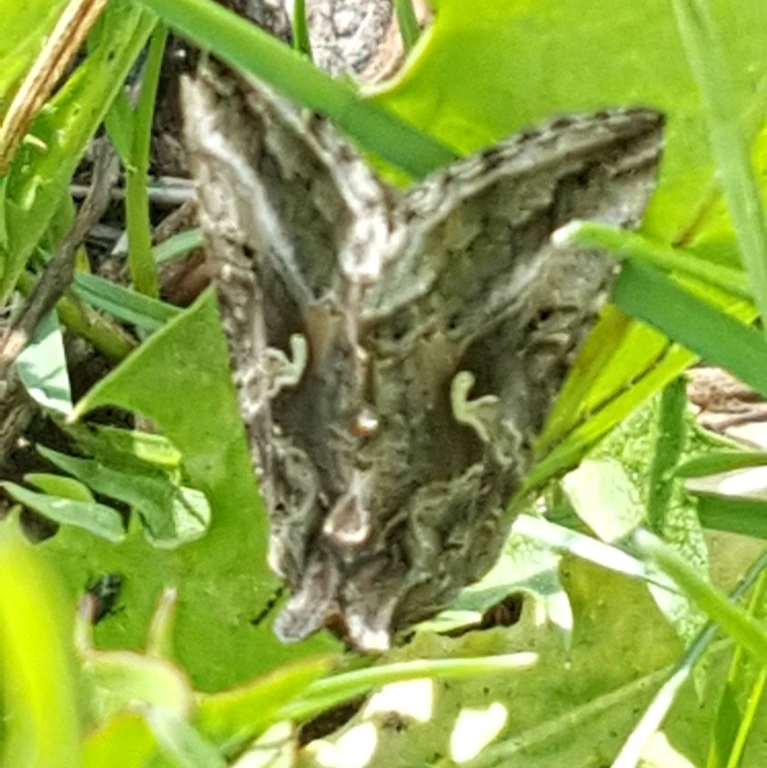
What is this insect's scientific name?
Autographa gamma
